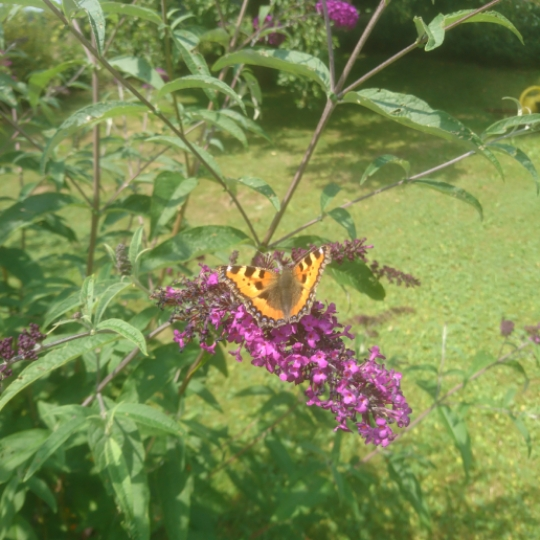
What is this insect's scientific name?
Aglais urticae
